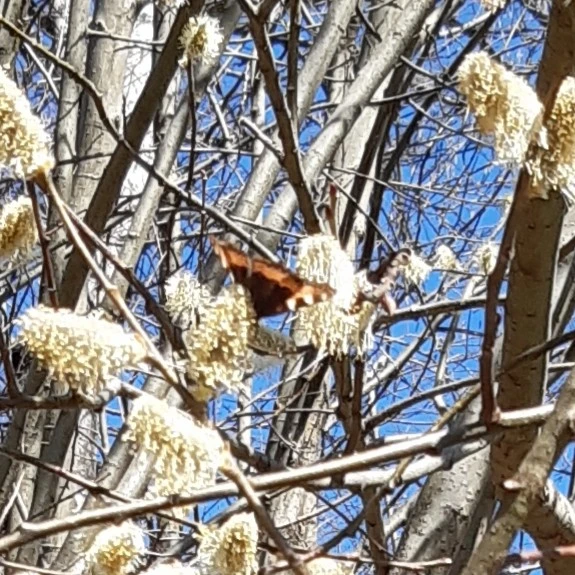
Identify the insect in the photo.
Aglais urticae
